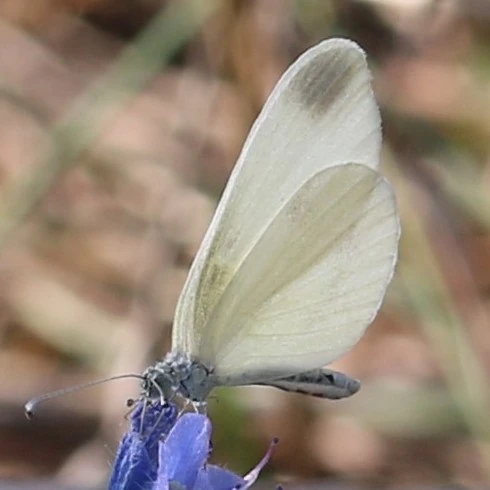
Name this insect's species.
Leptidea sinapis/juvernica
